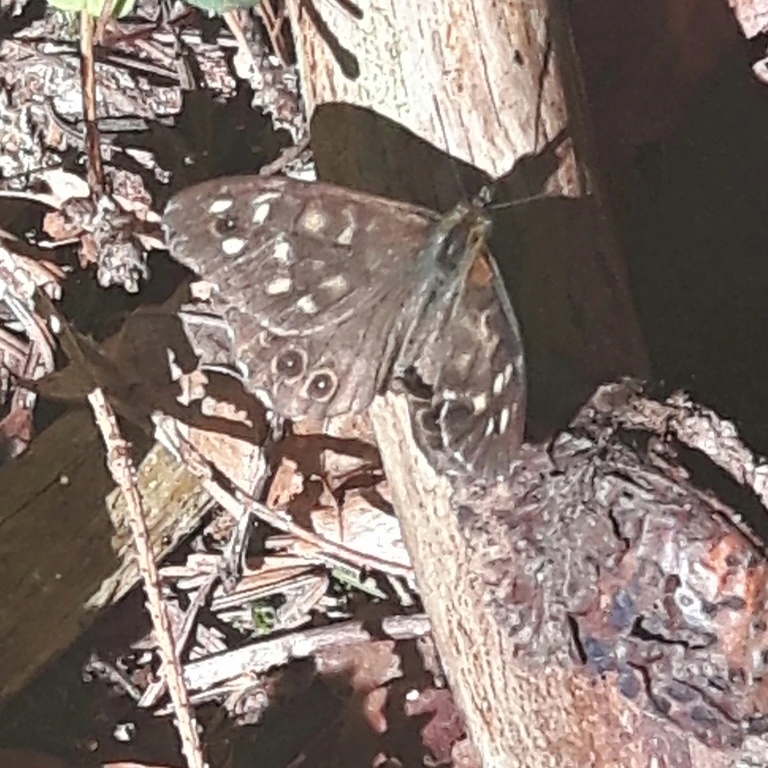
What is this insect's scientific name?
Pararge aegeria
